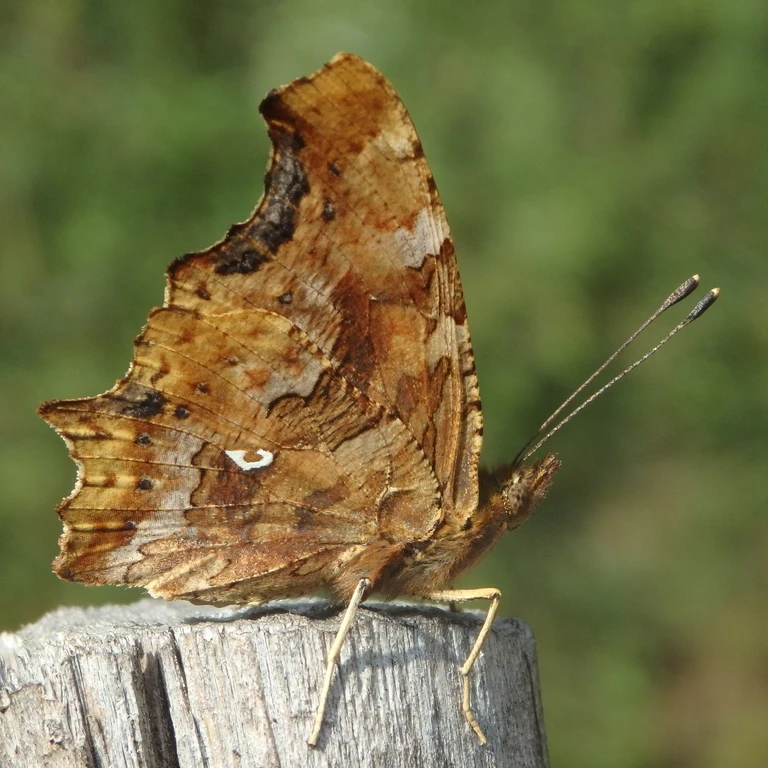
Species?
Polygonia c-album
